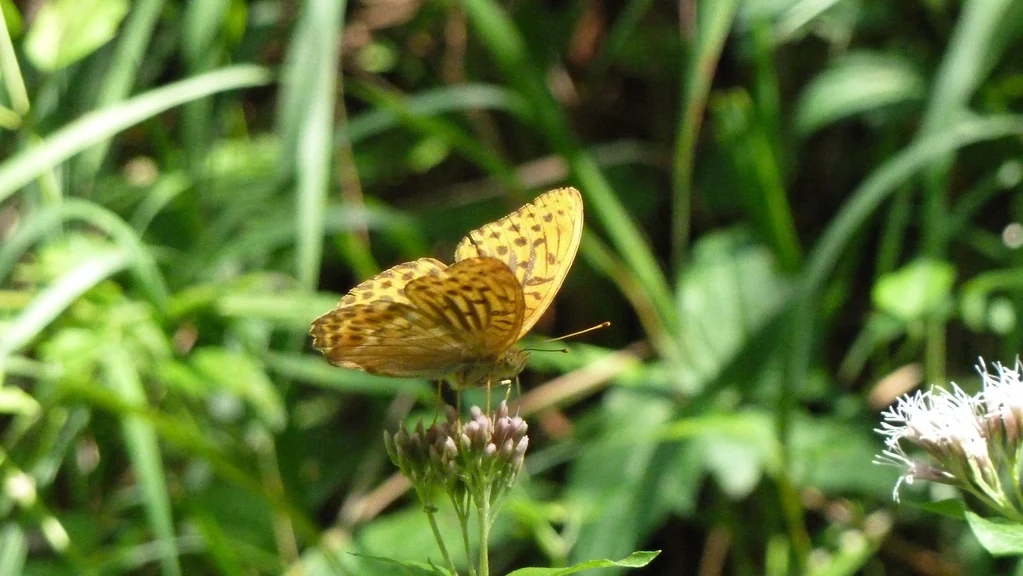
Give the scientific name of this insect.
Argynnis paphia
